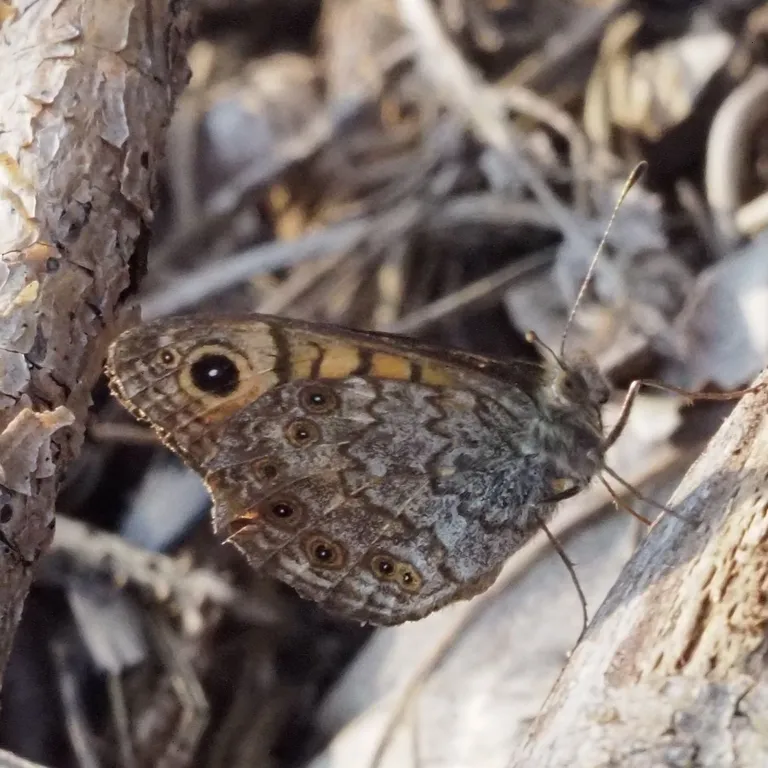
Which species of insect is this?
Lasiommata megera (also Pararge megera)
